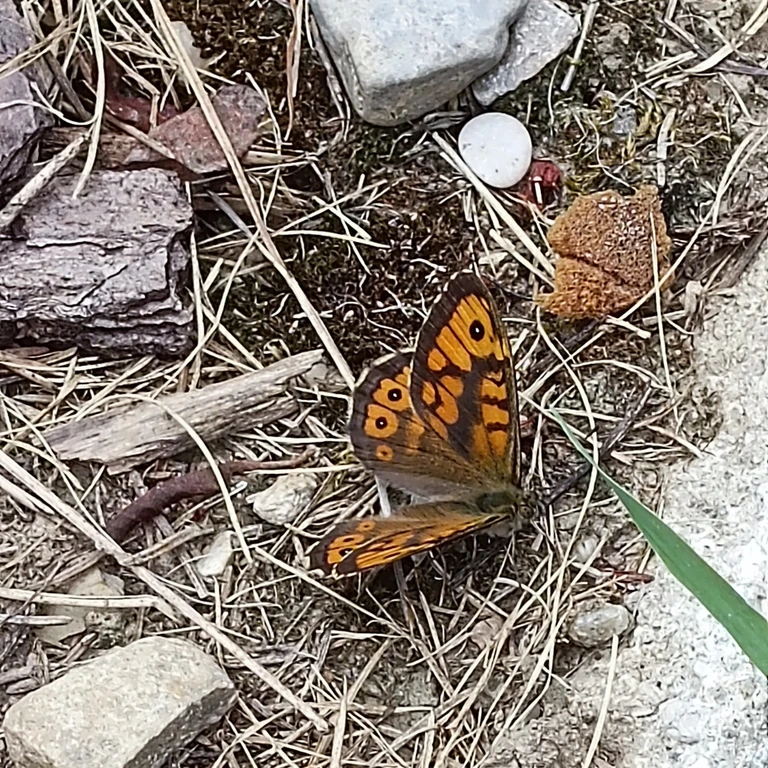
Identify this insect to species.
Lasiommata megera (also Pararge megera)
